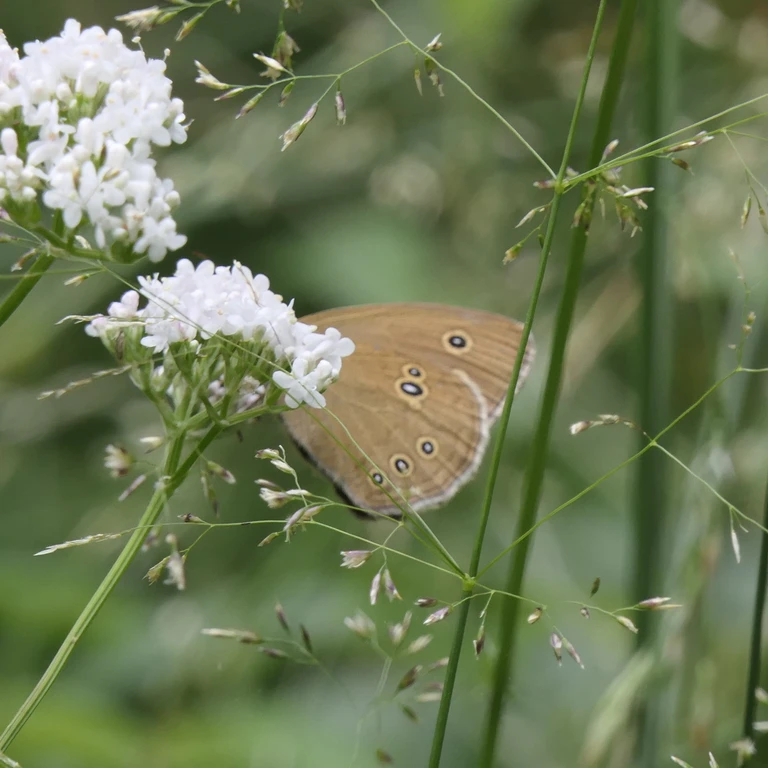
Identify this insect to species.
Aphantopus hyperantus
